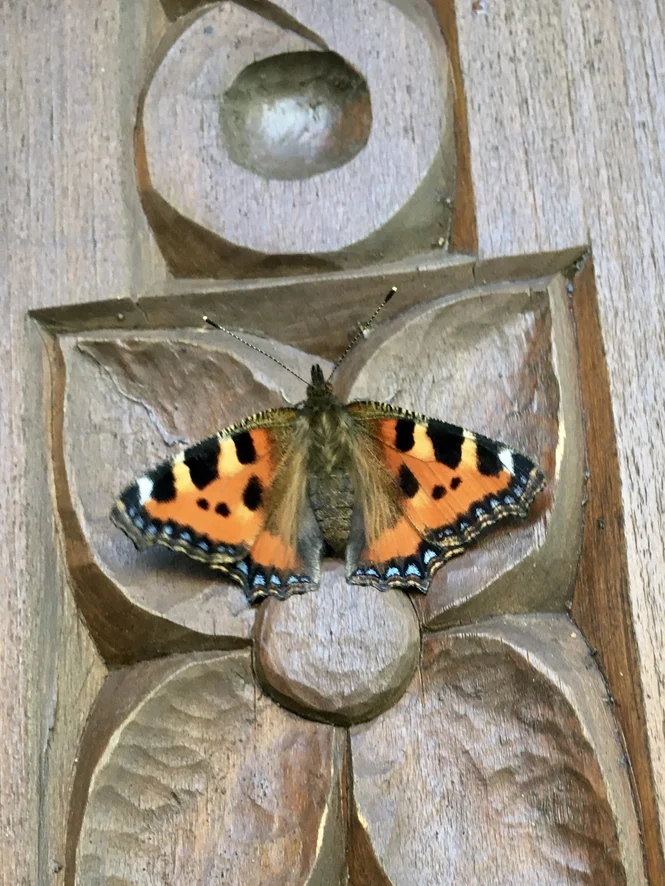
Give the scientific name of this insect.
Aglais urticae
